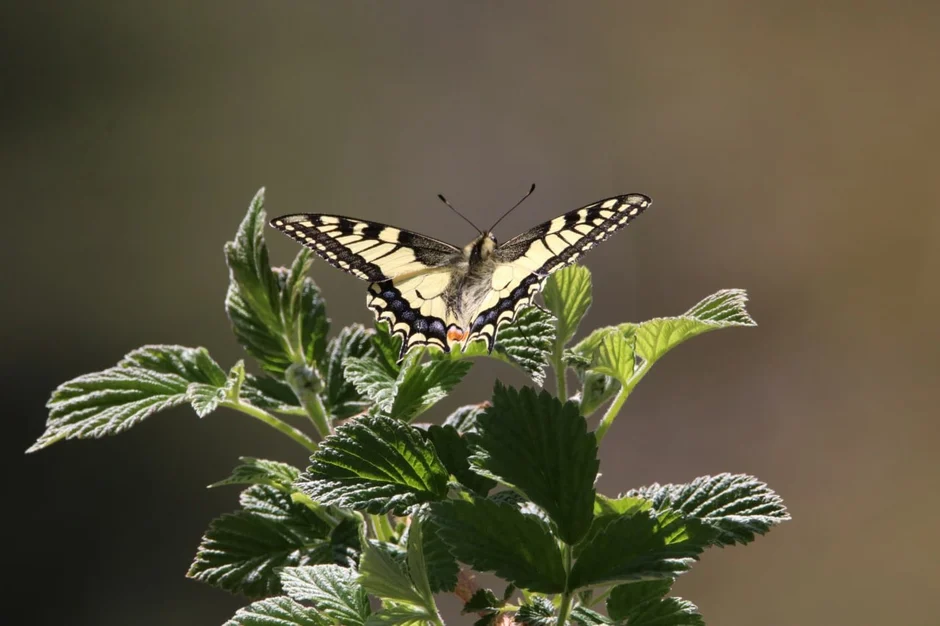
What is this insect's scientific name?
Papilio machaon
